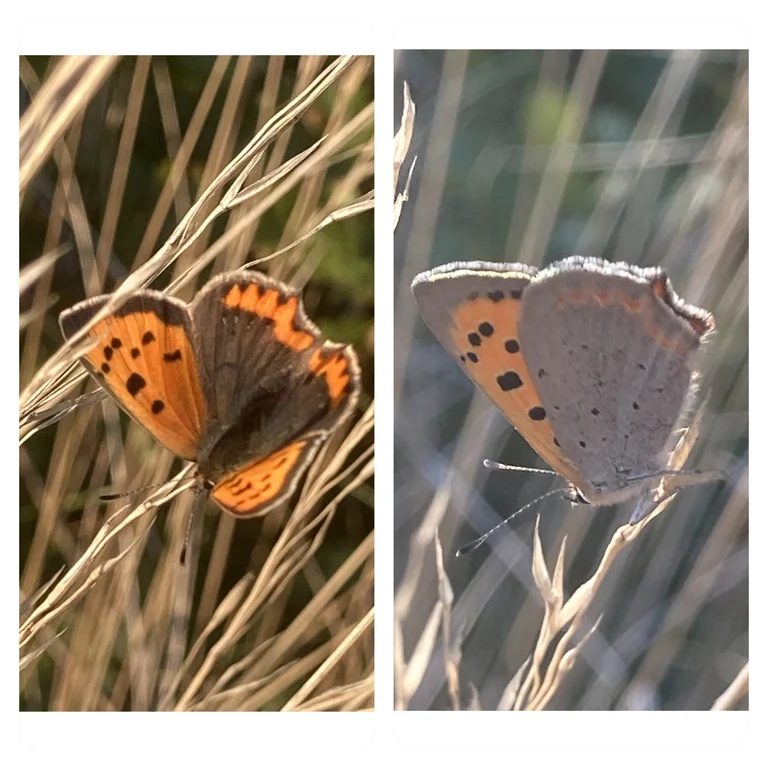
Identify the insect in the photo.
Lycaena phlaeas
